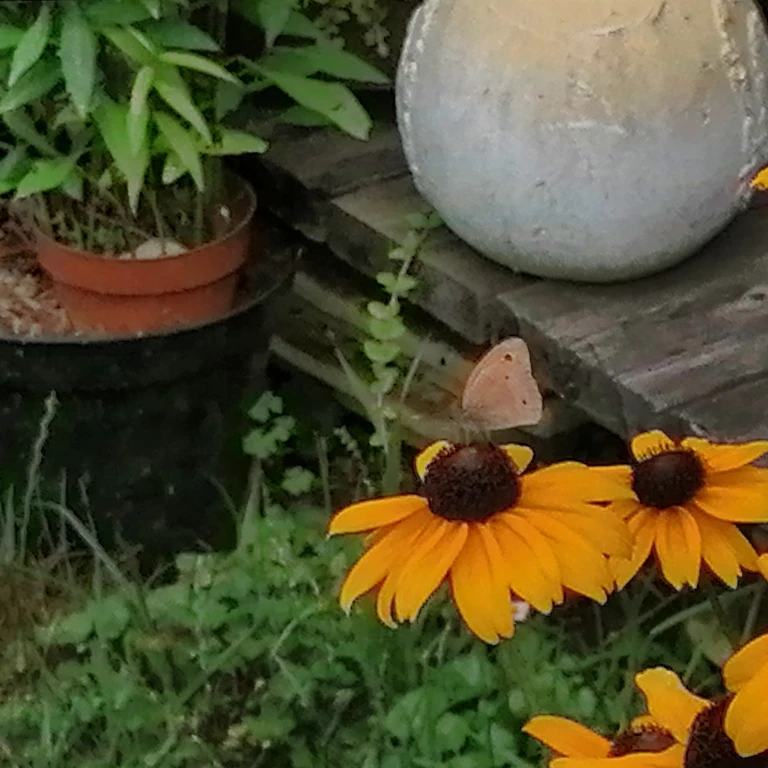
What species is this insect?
Maniola jurtina
